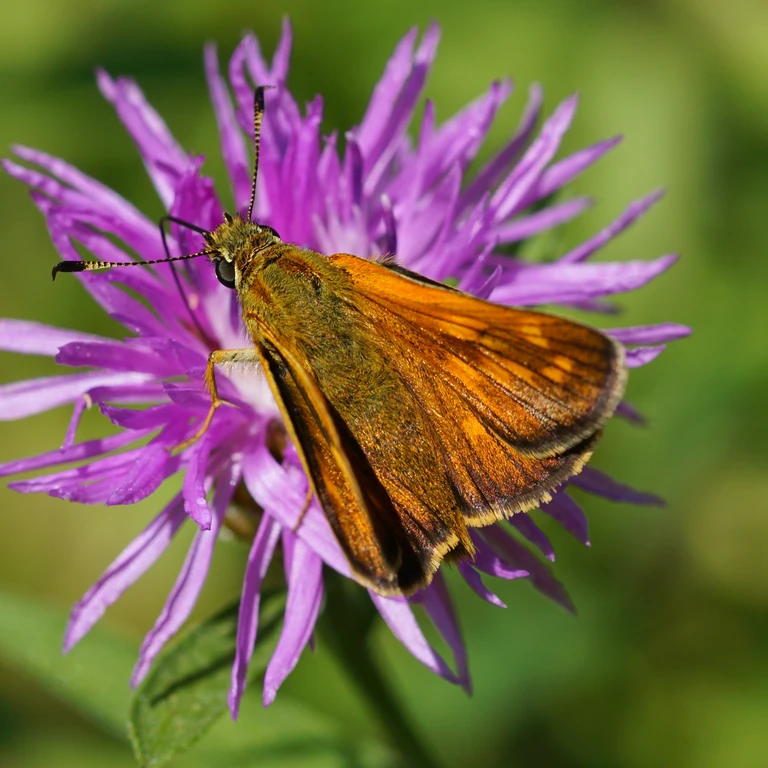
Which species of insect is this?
Ochlodes sylvanus (also Ochlodes venata)
